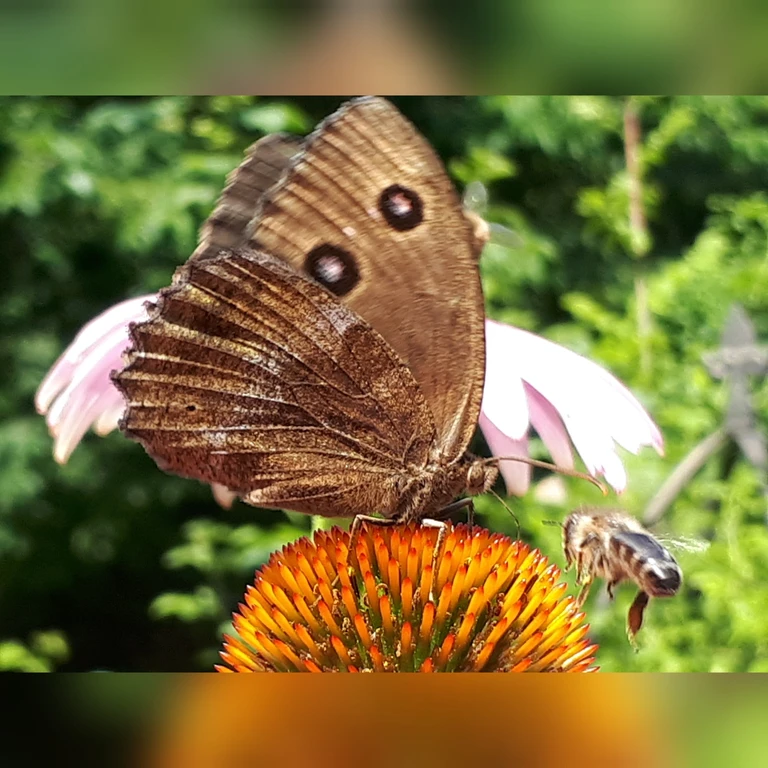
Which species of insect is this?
Minois dryas
